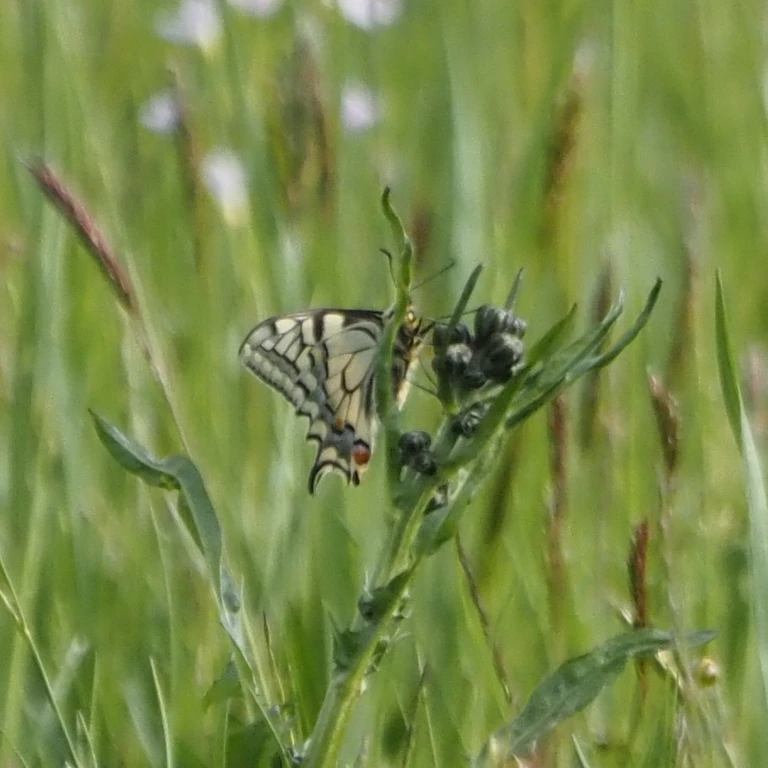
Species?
Papilio machaon
